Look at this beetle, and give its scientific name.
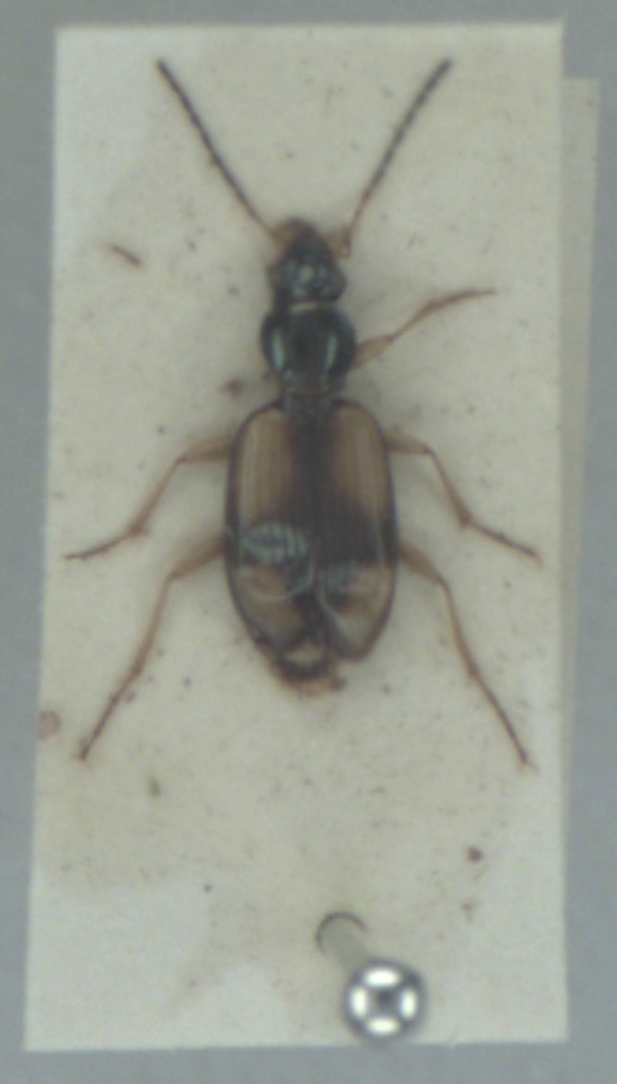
Bembidion fluviatile
